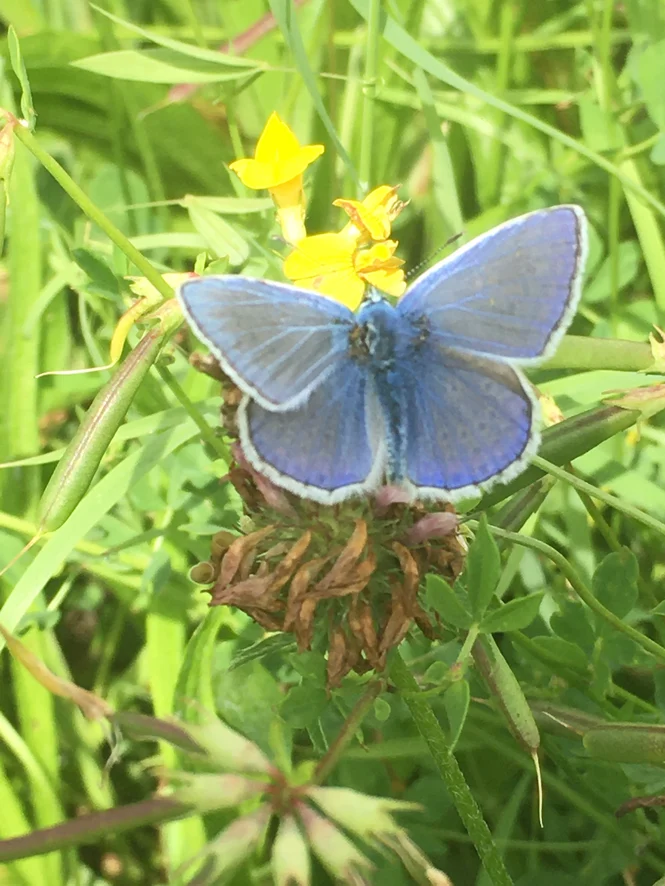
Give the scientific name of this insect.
Polyommatus icarus
